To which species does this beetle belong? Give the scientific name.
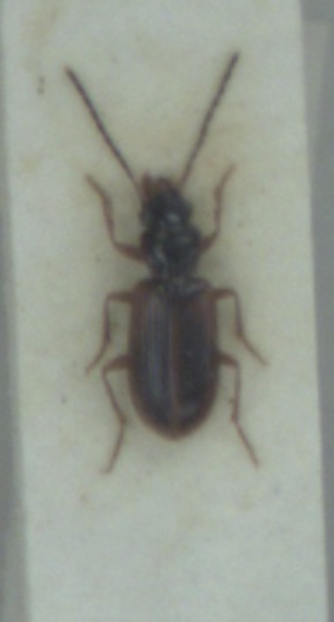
Anthracus consputus
